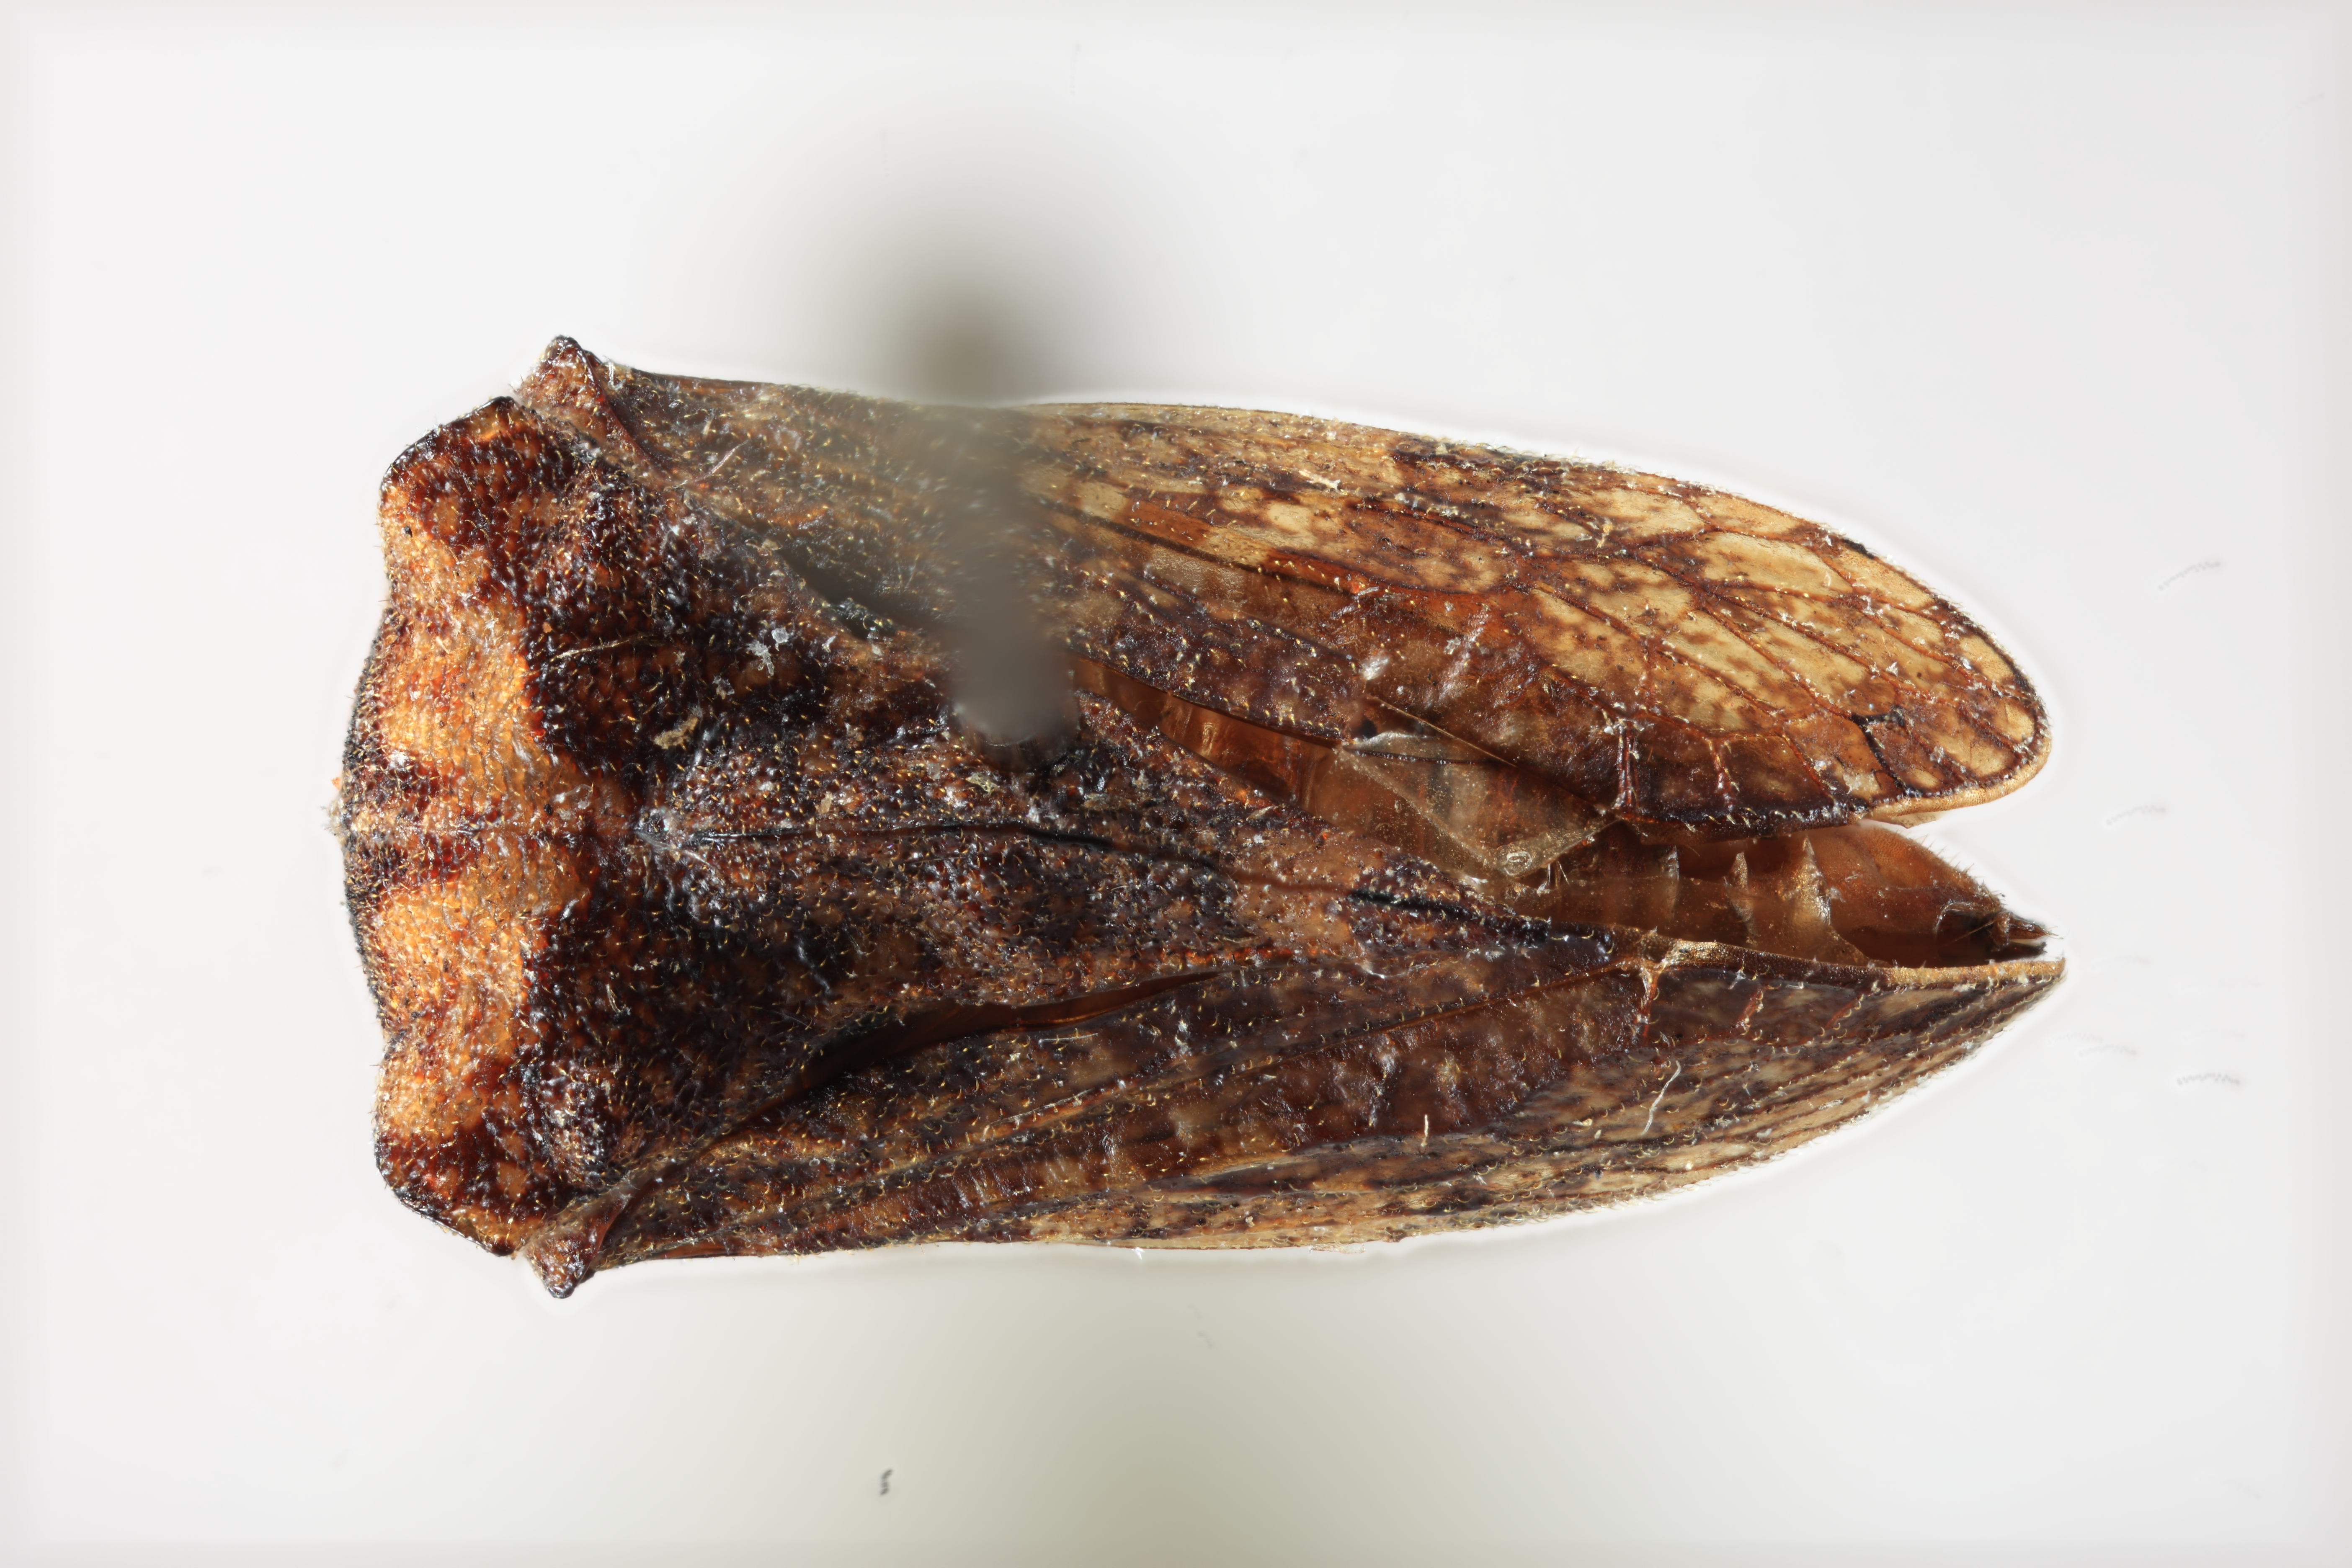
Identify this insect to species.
Centronodus bilobatus
